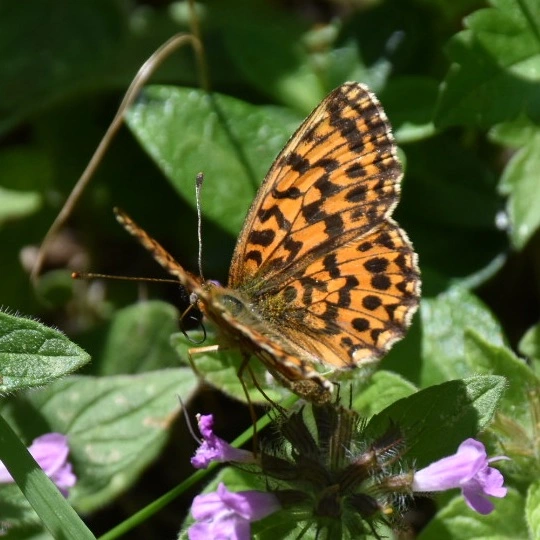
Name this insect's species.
Boloria dia
